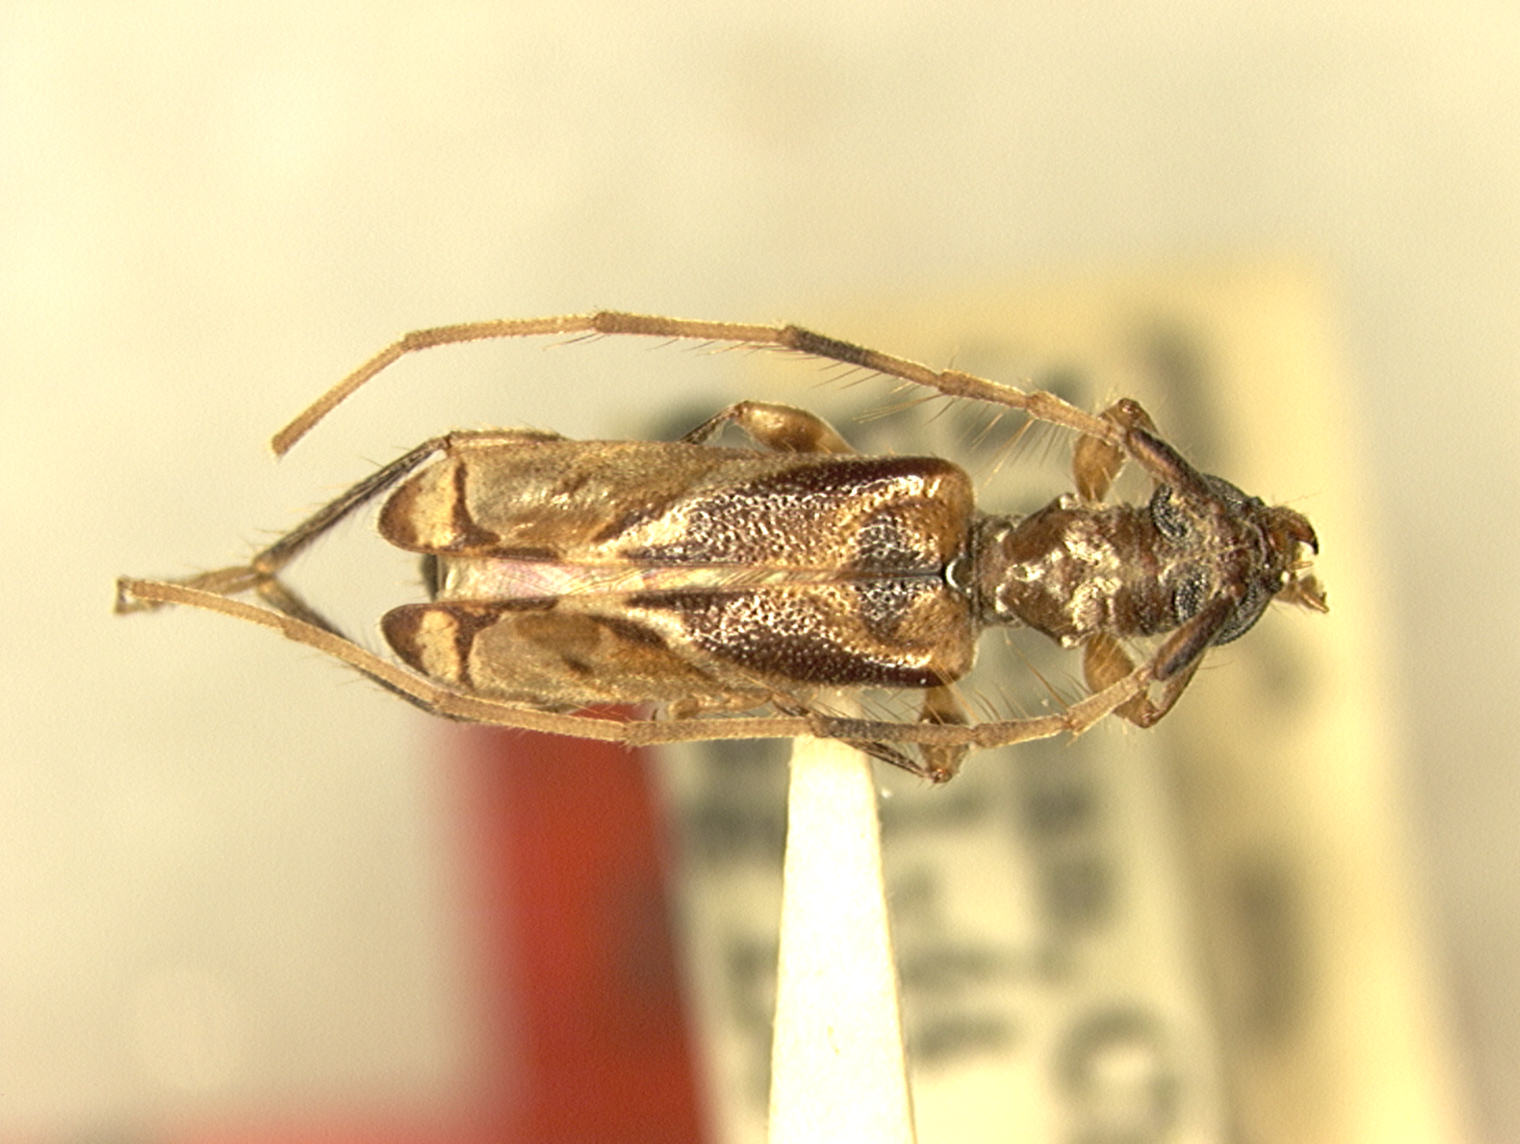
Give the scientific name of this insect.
Stenhomalus complicatus
